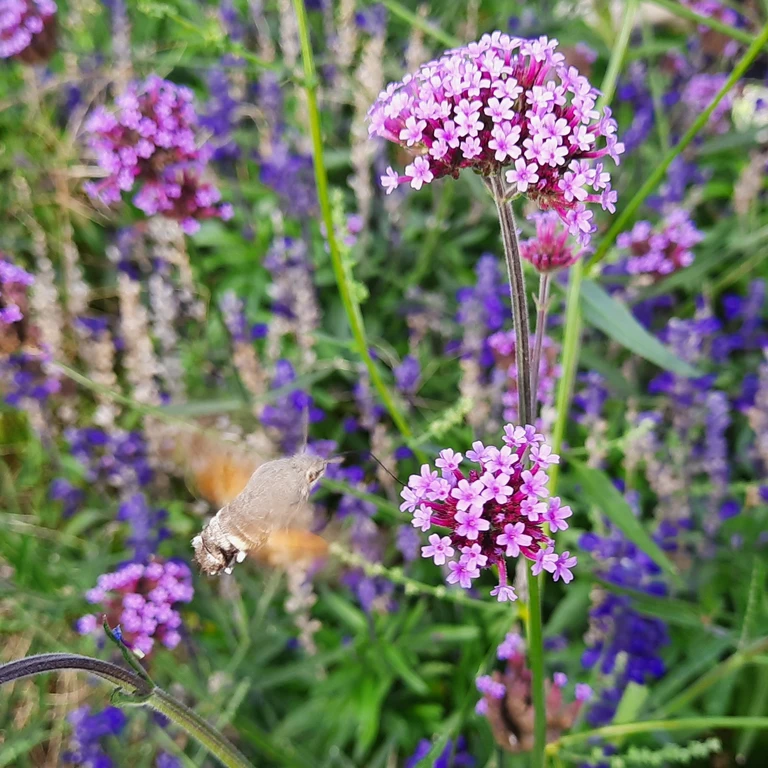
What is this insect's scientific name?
Macroglossum stellatarum
